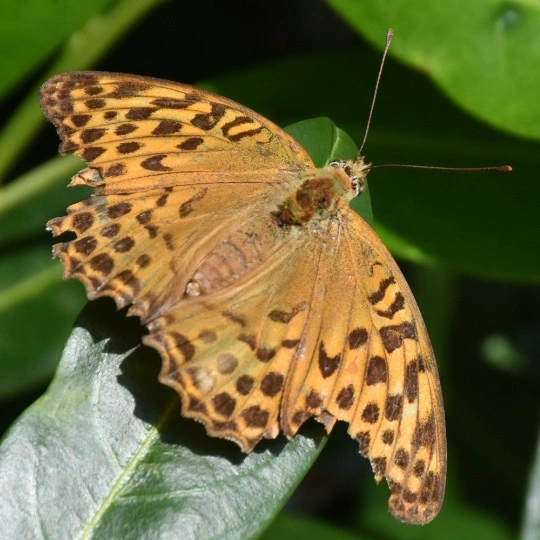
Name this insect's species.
Argynnis paphia
